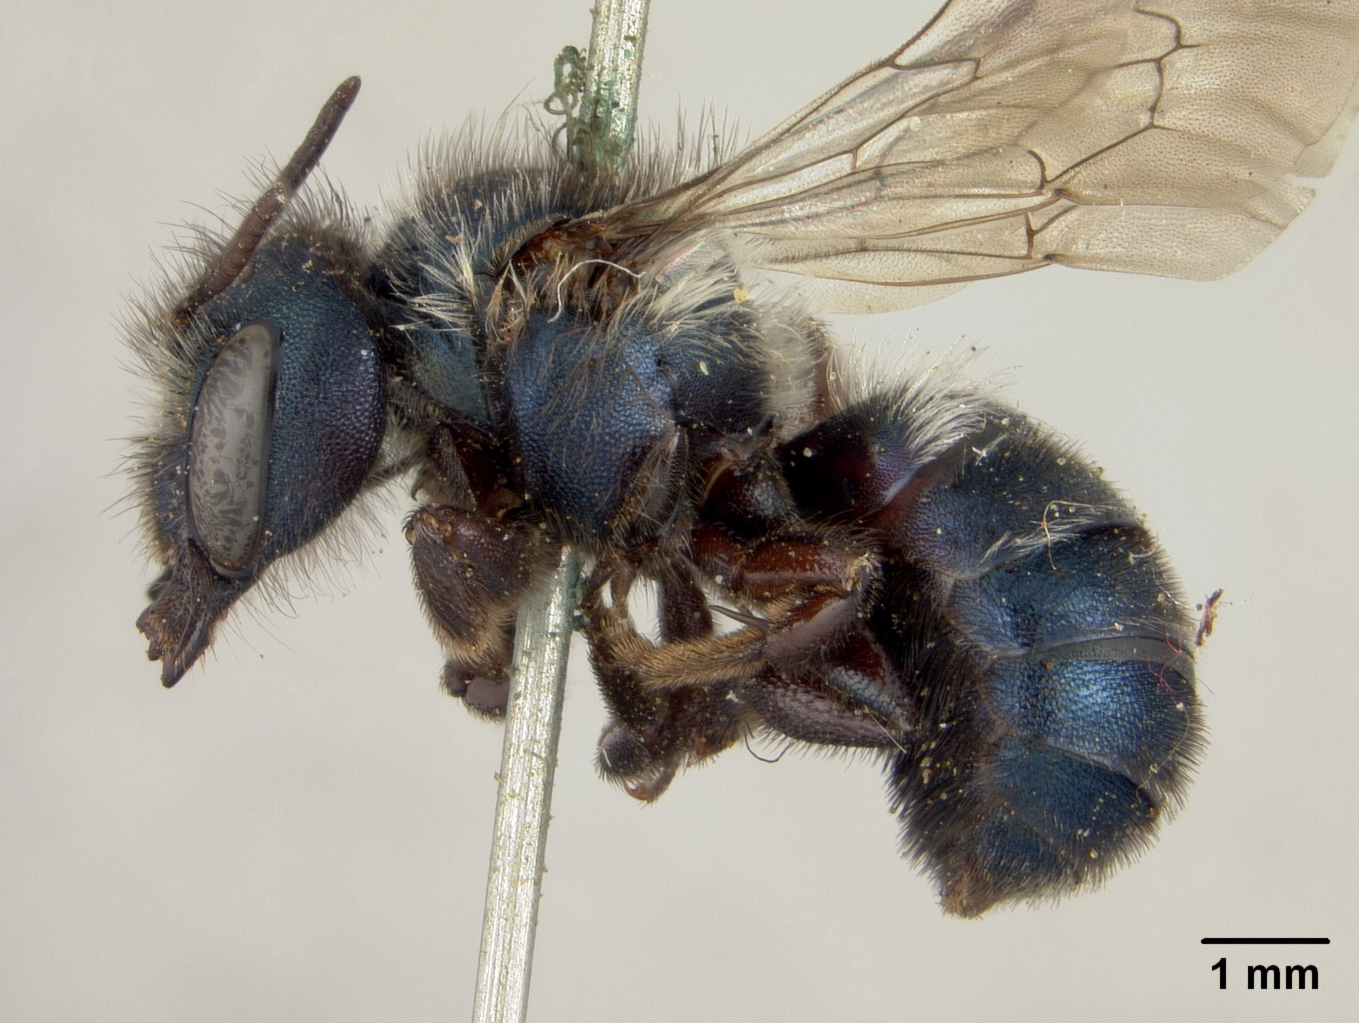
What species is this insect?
Osmia malina
